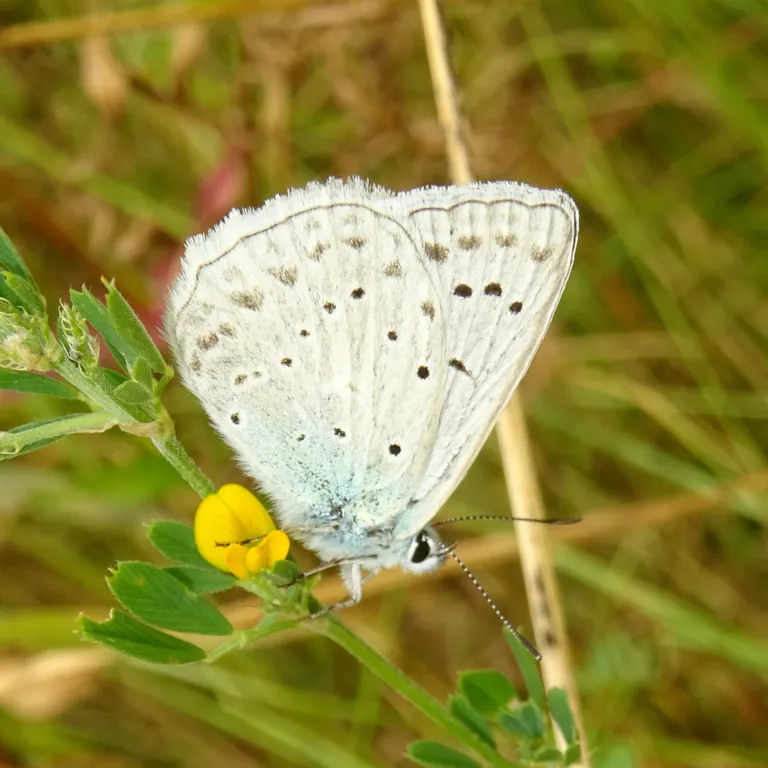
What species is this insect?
Polyommatus daphnis
